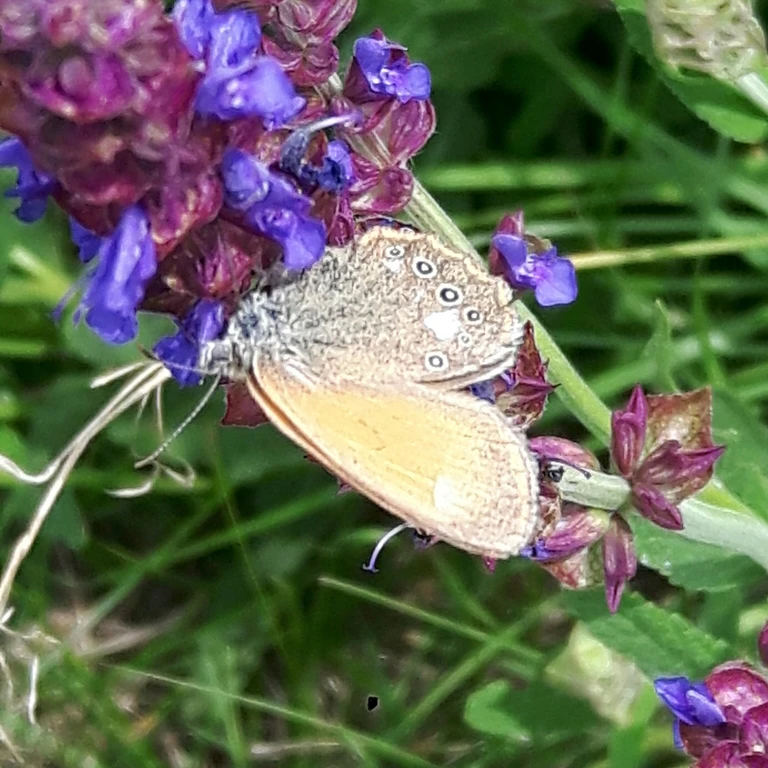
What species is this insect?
Coenonympha glycerion (also Coenonympha iphis)
